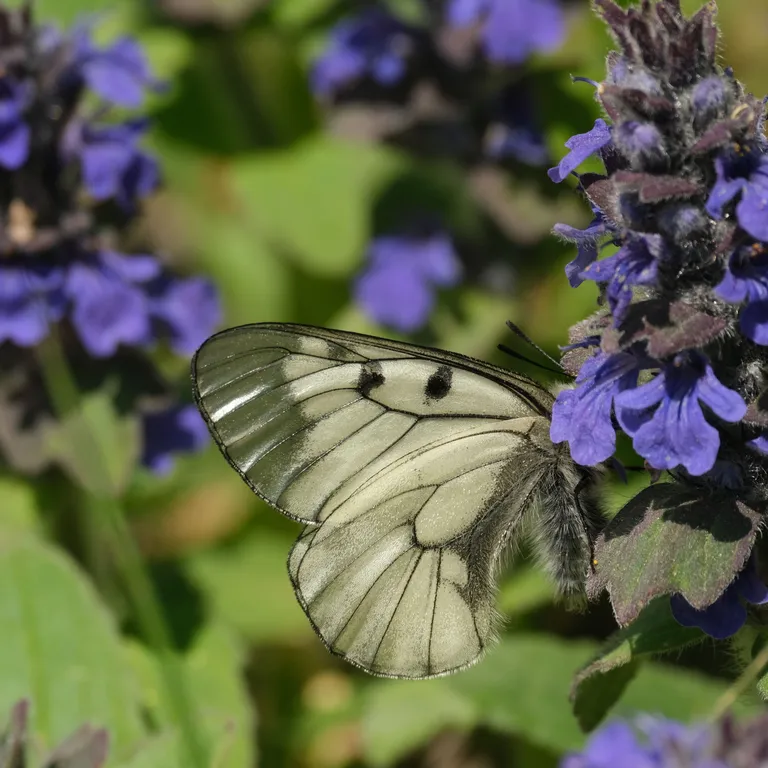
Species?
Parnassius mnemosyne
